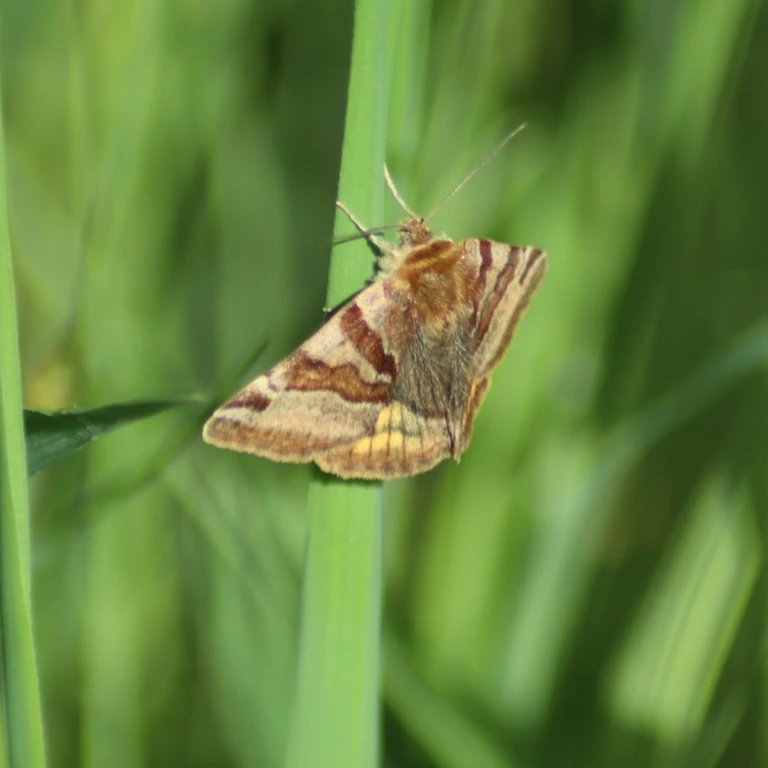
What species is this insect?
Euclidia glyphica
